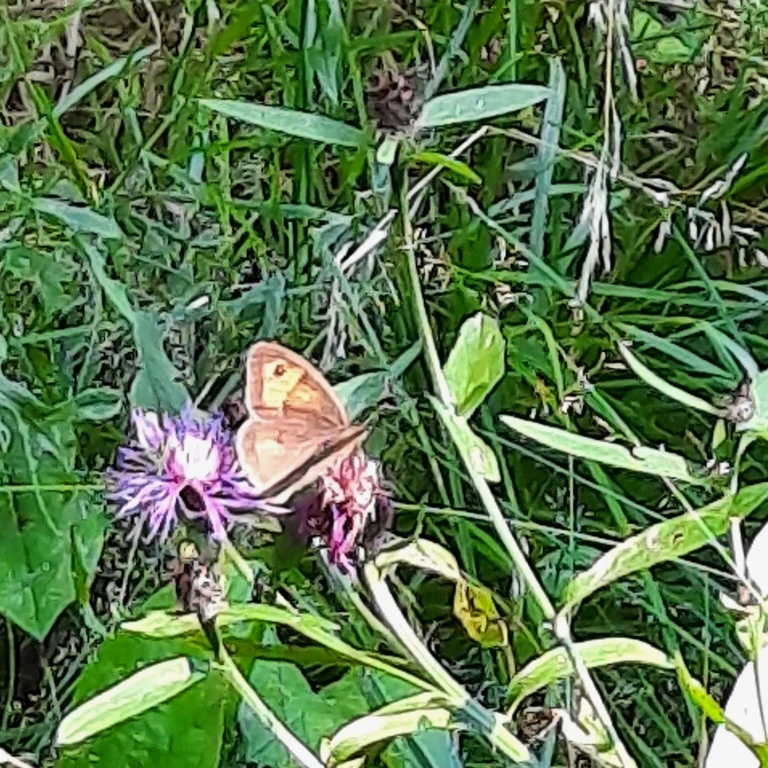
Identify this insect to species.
Maniola jurtina
